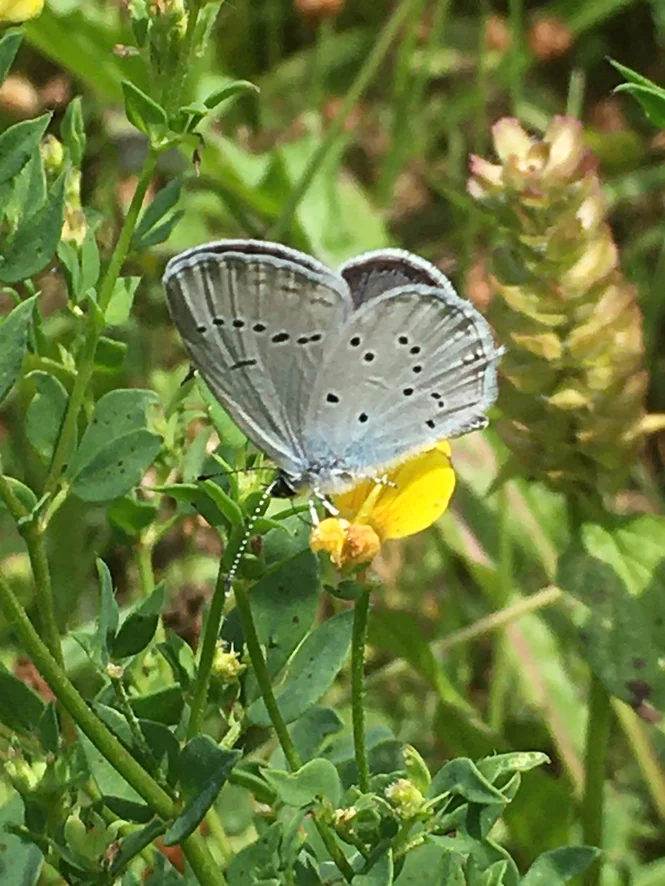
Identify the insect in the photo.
Cupido decolorata (also Elkalyce decolorata)
